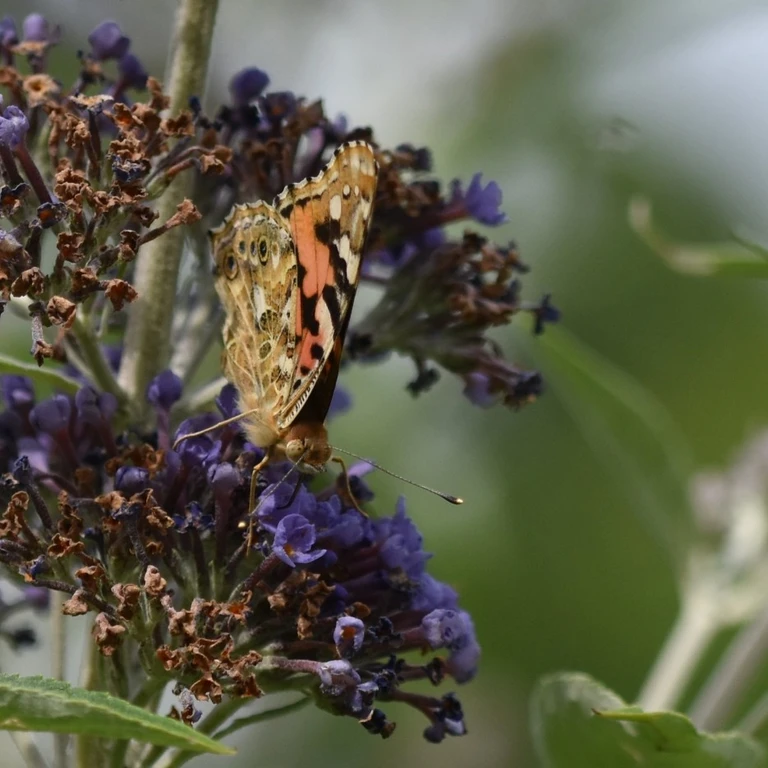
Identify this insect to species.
Vanessa cardui
